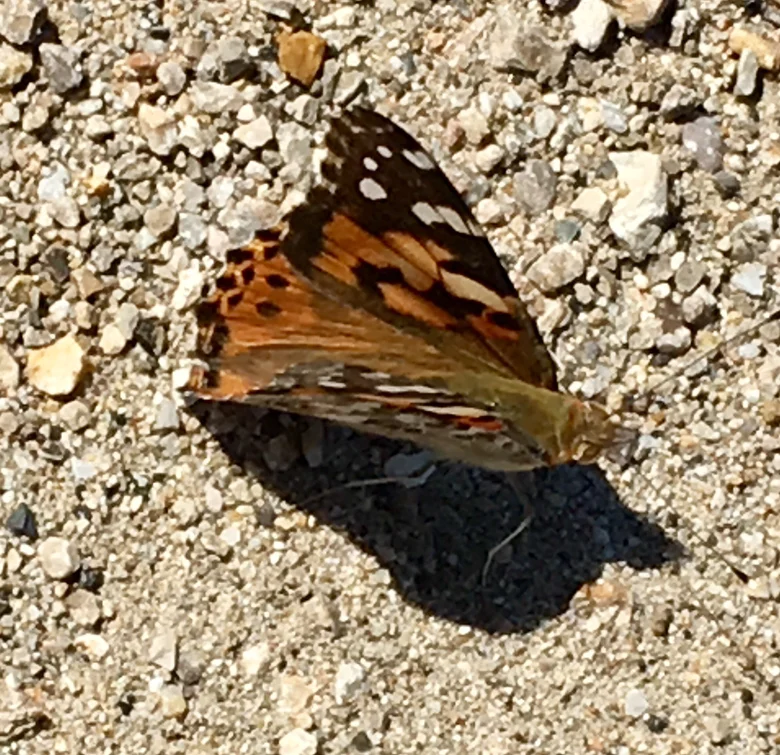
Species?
Vanessa cardui
